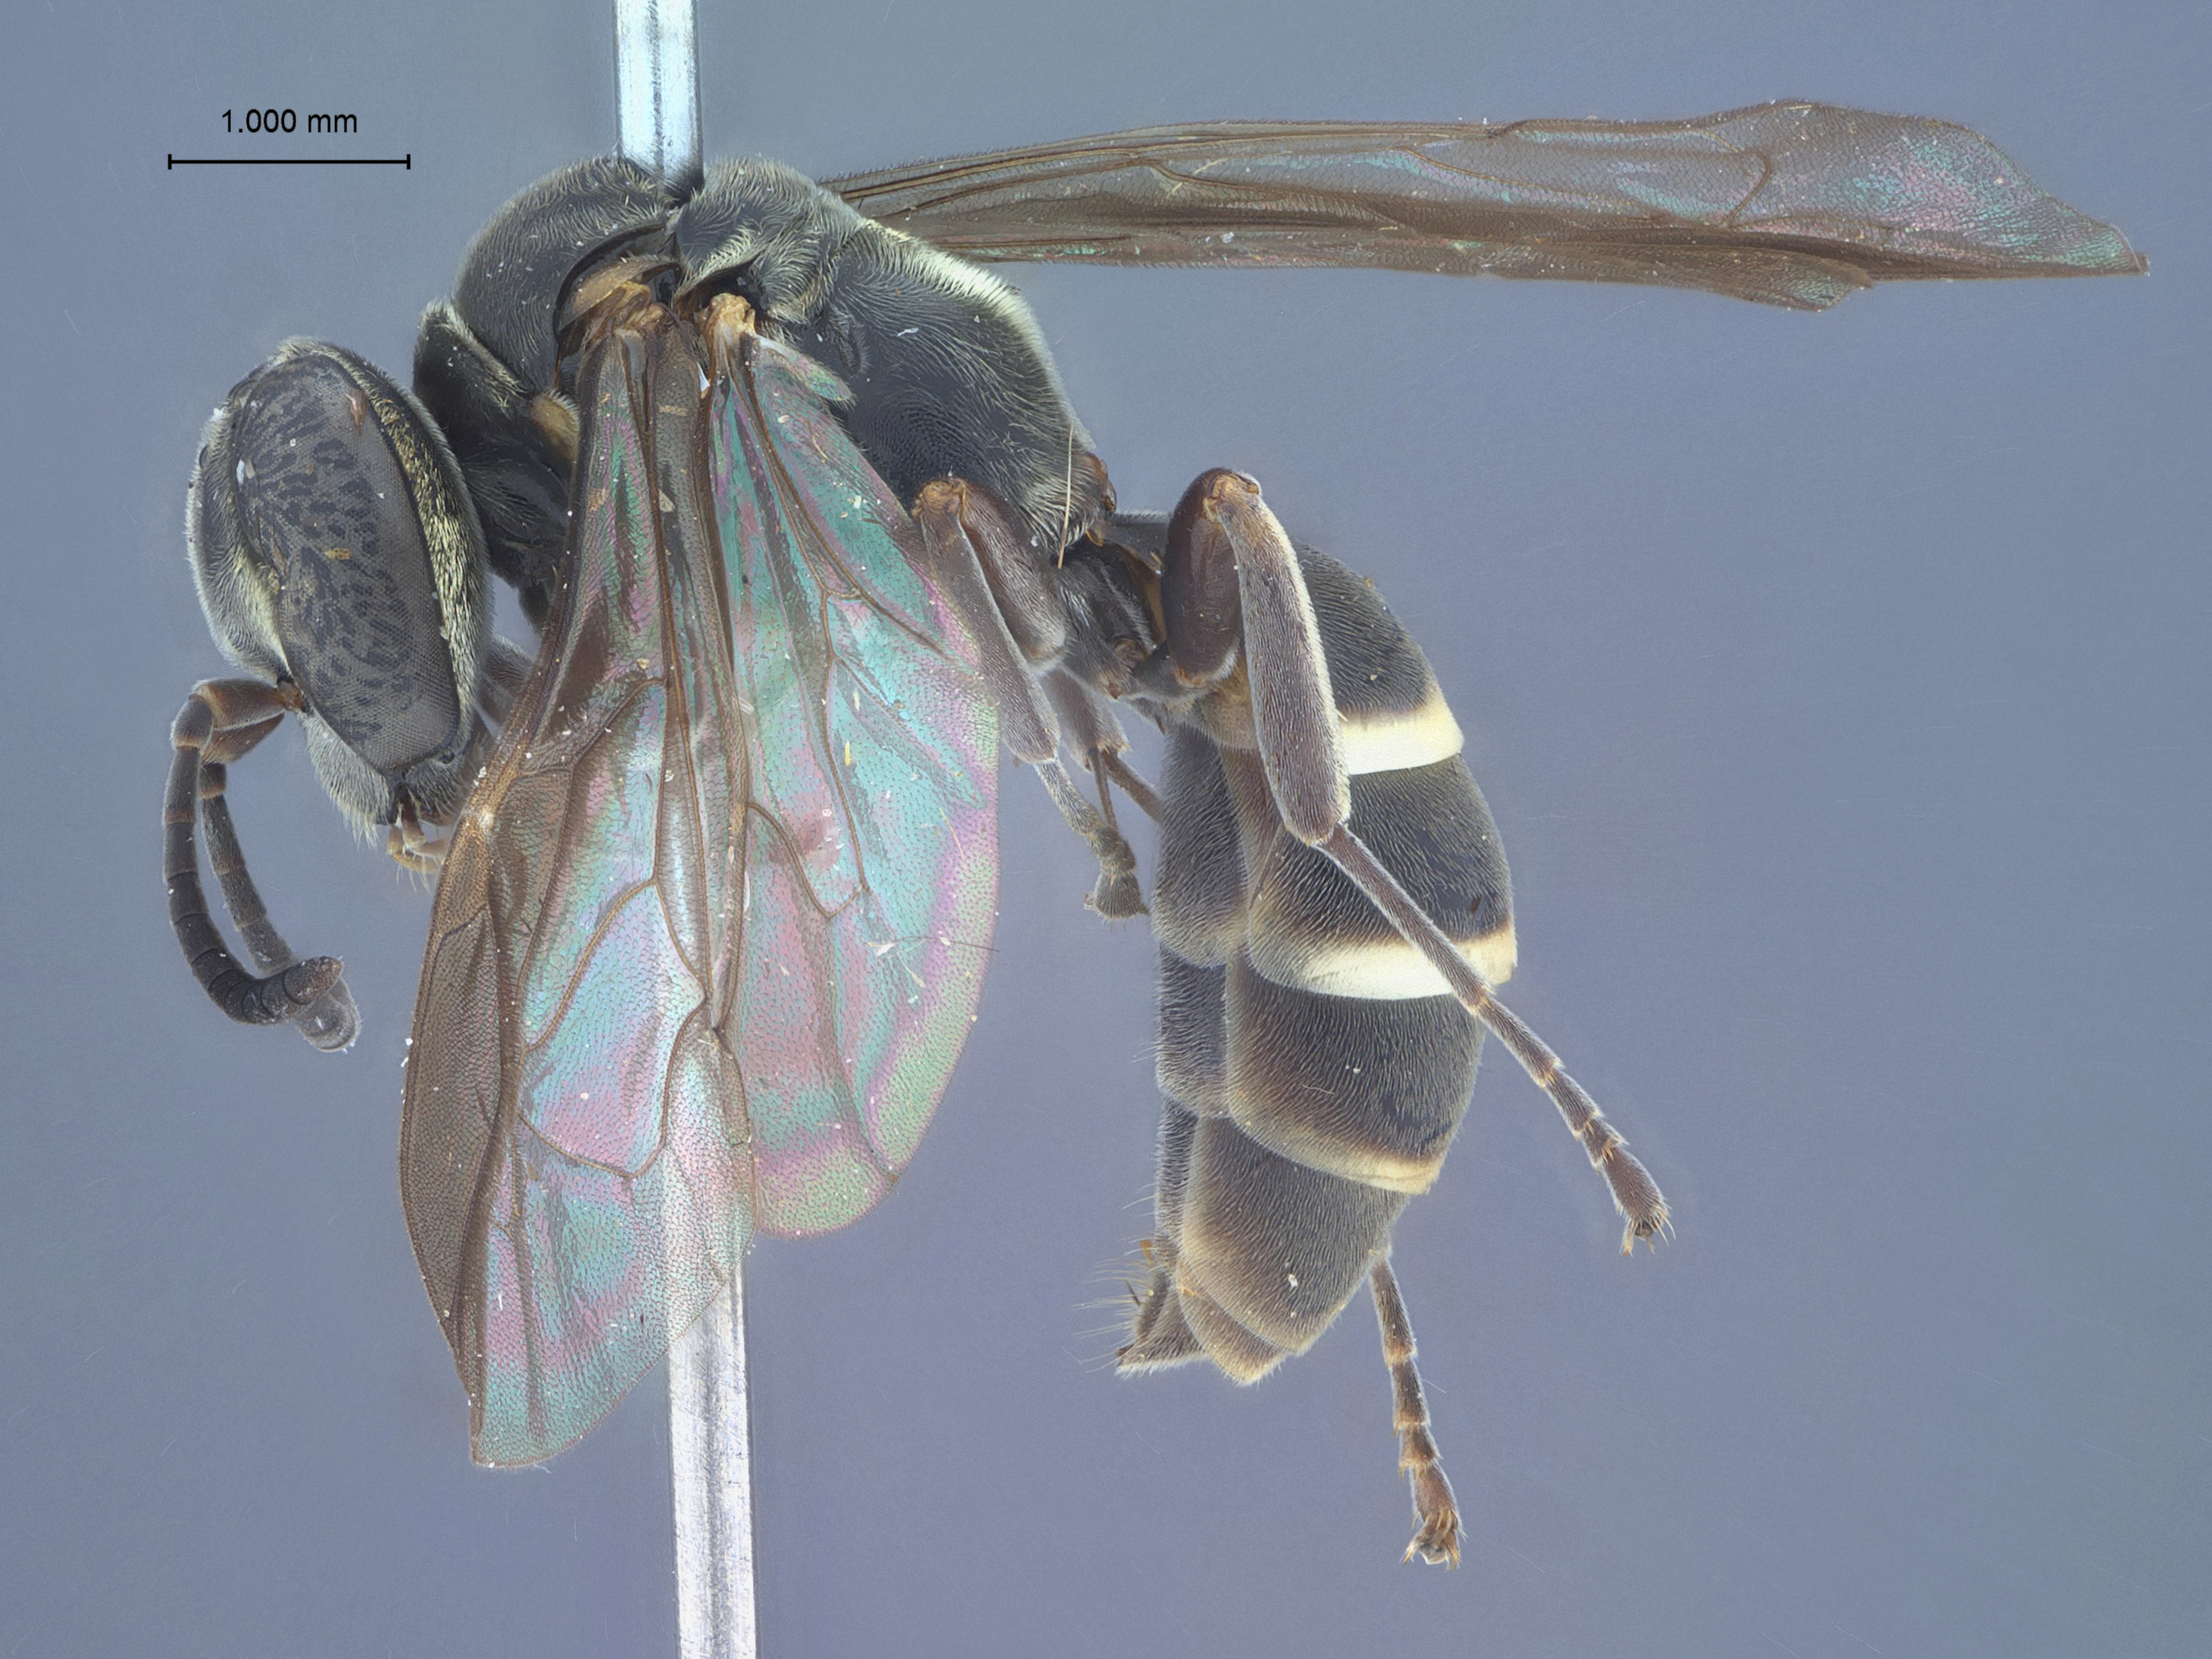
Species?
Pison arachniraptor
